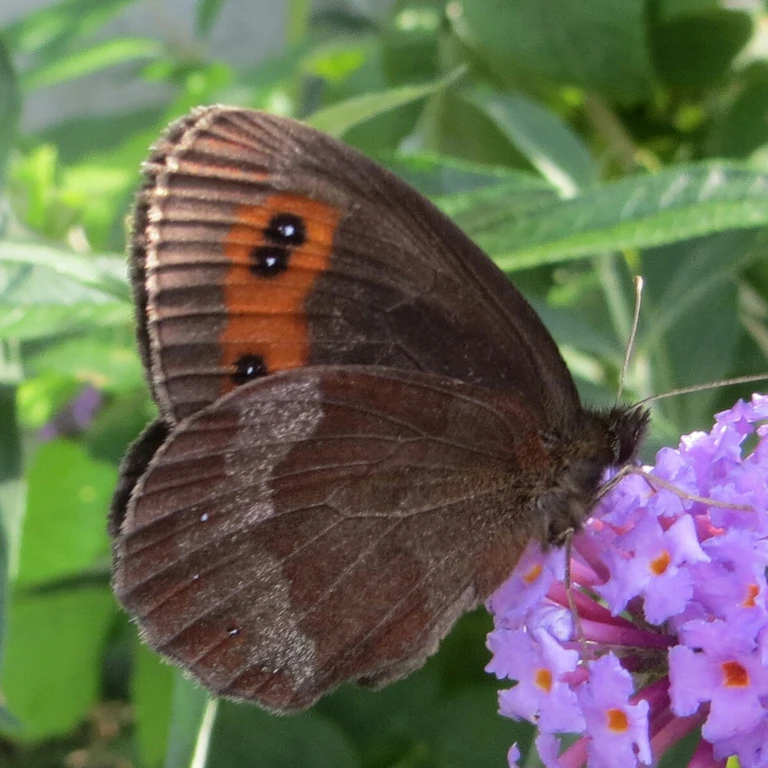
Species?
Erebia aethiops
